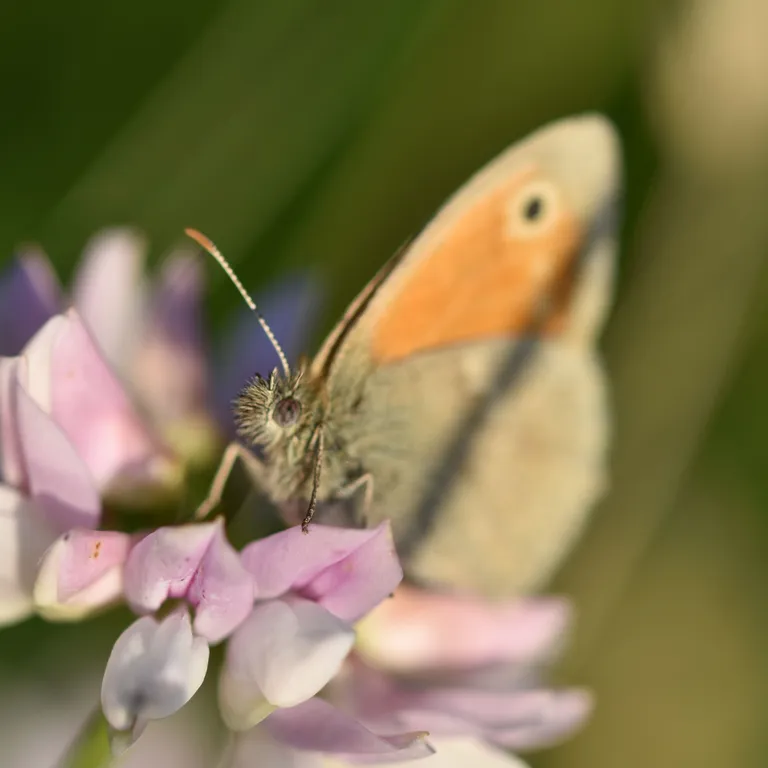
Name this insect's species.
Coenonympha pamphilus
